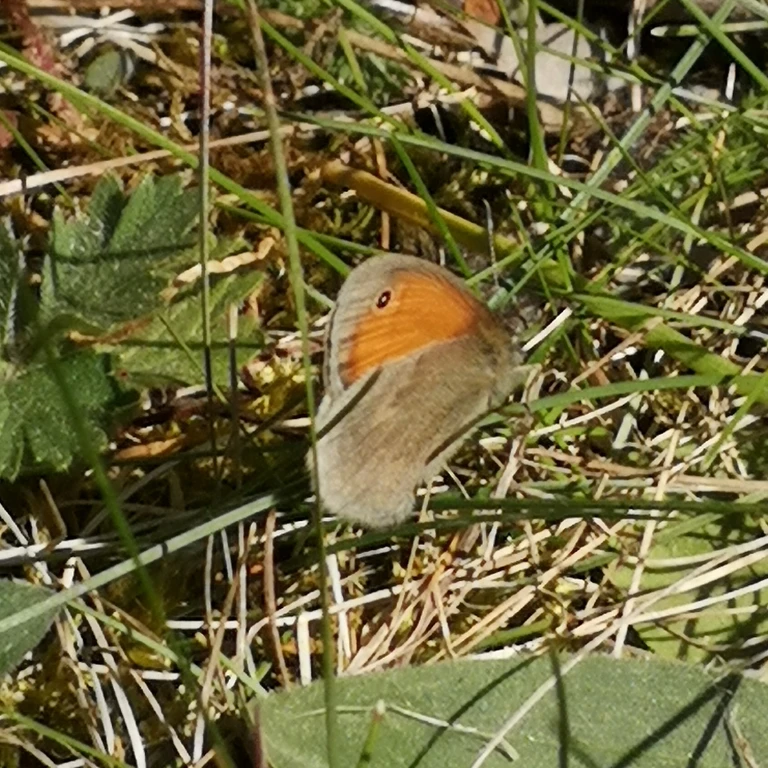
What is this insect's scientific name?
Coenonympha pamphilus
